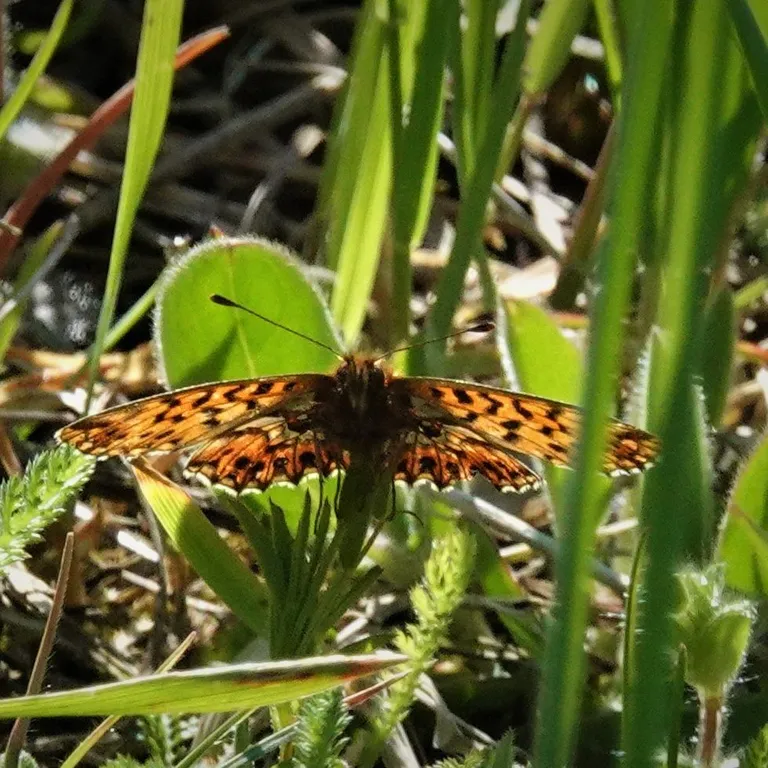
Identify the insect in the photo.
Boloria dia
